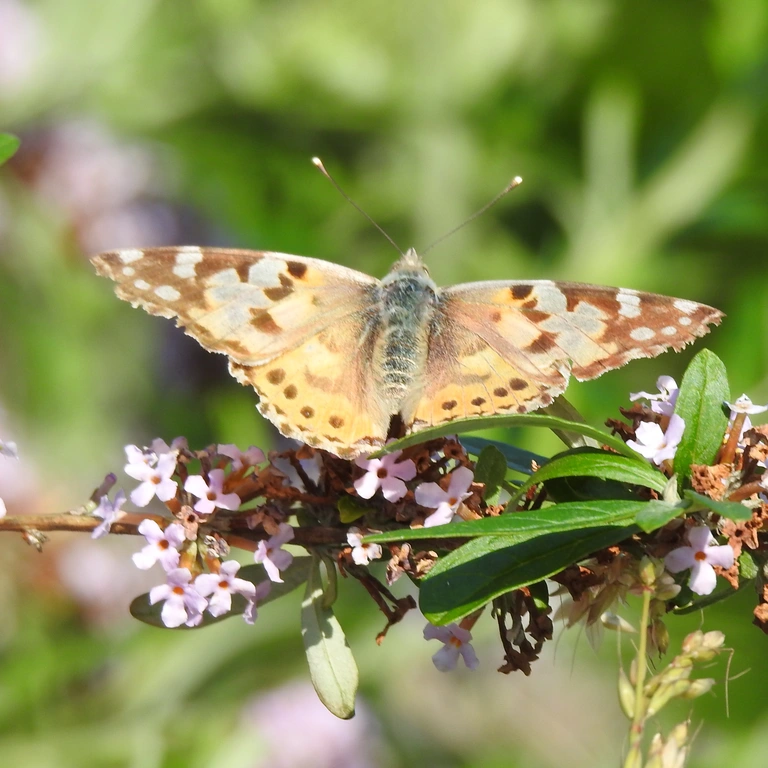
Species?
Vanessa cardui
